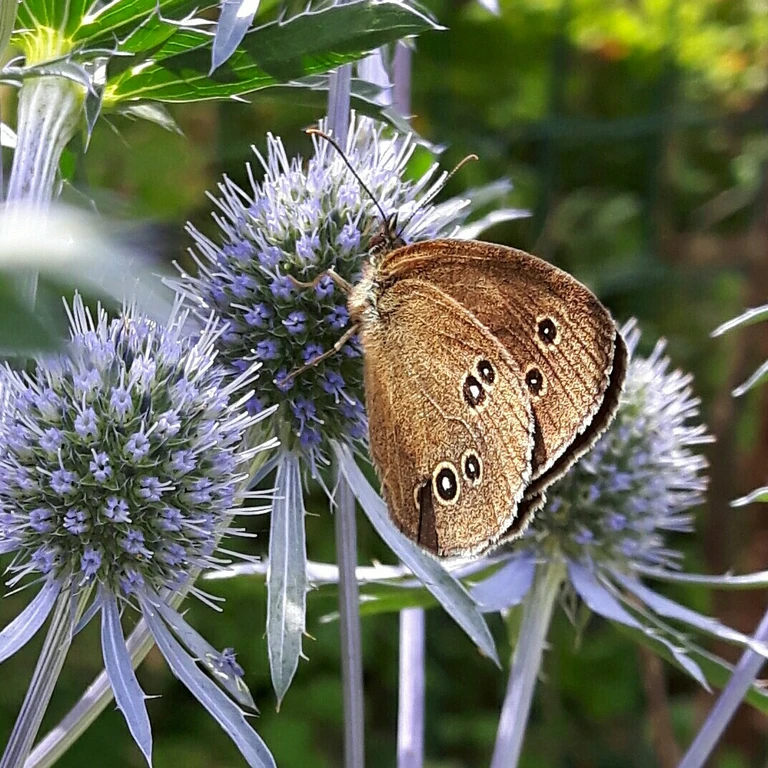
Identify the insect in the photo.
Aphantopus hyperantus
